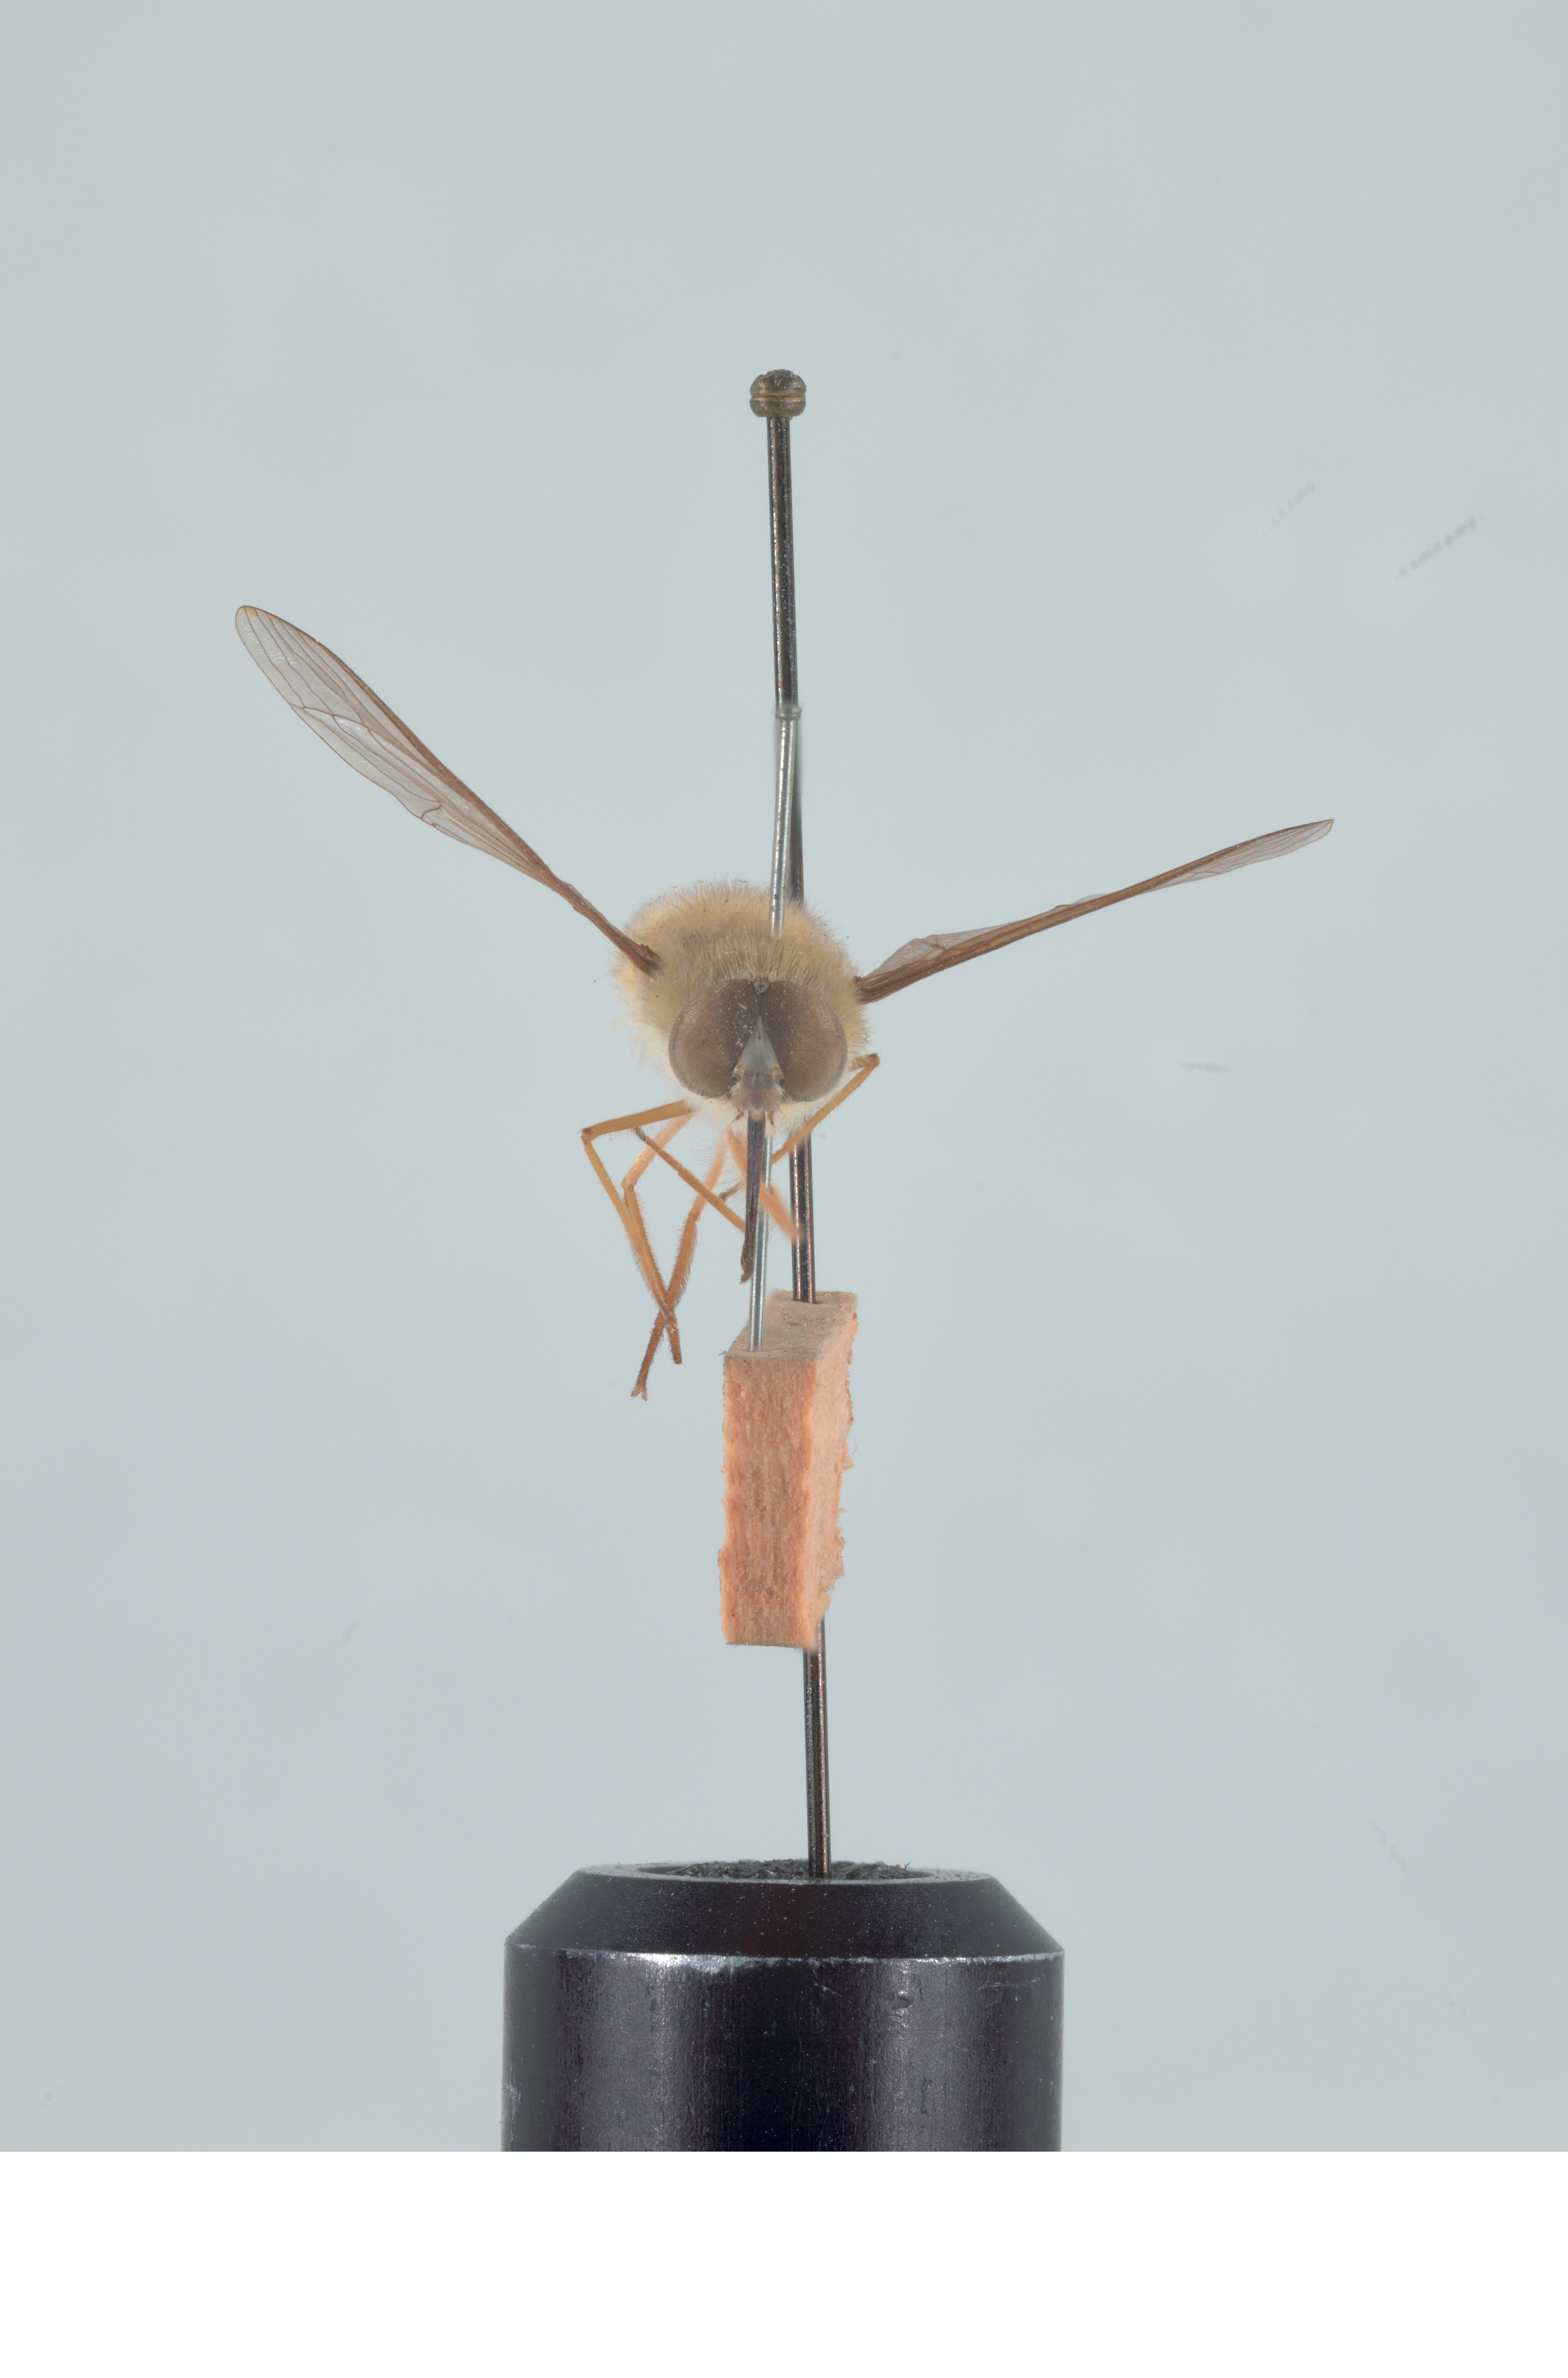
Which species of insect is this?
Trichophthalma punctata
